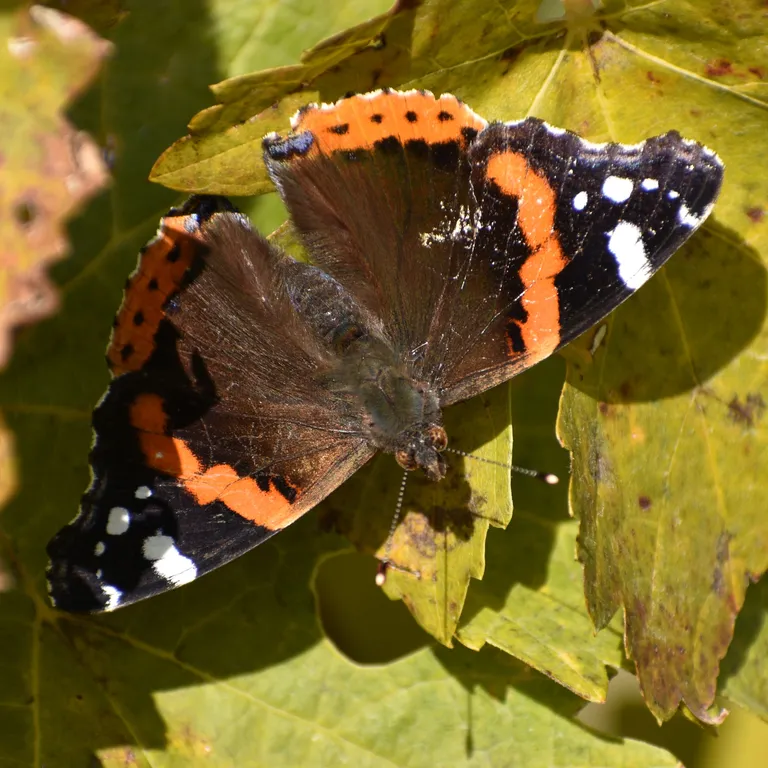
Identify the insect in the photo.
Vanessa atalanta
